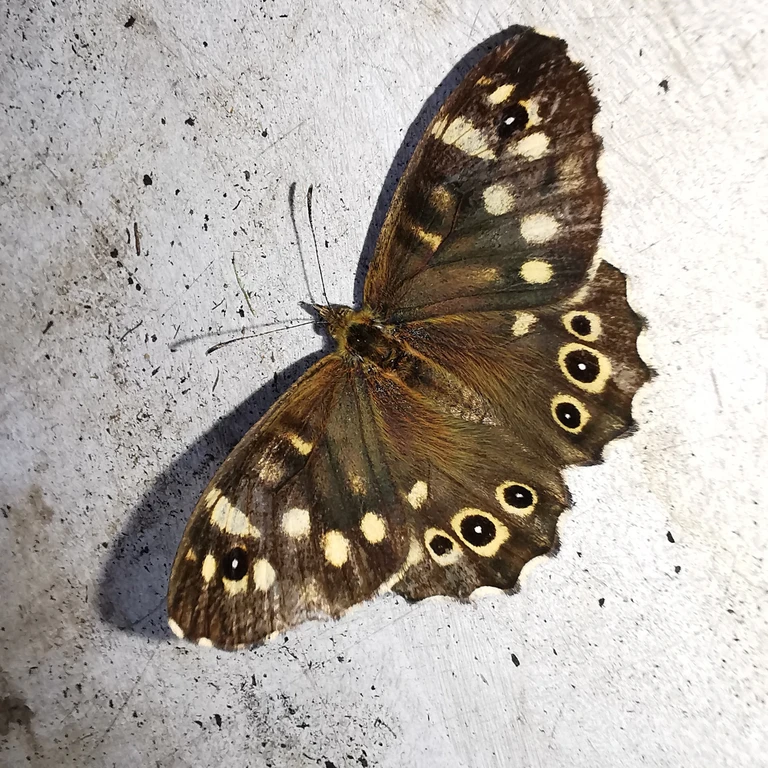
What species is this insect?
Pararge aegeria
